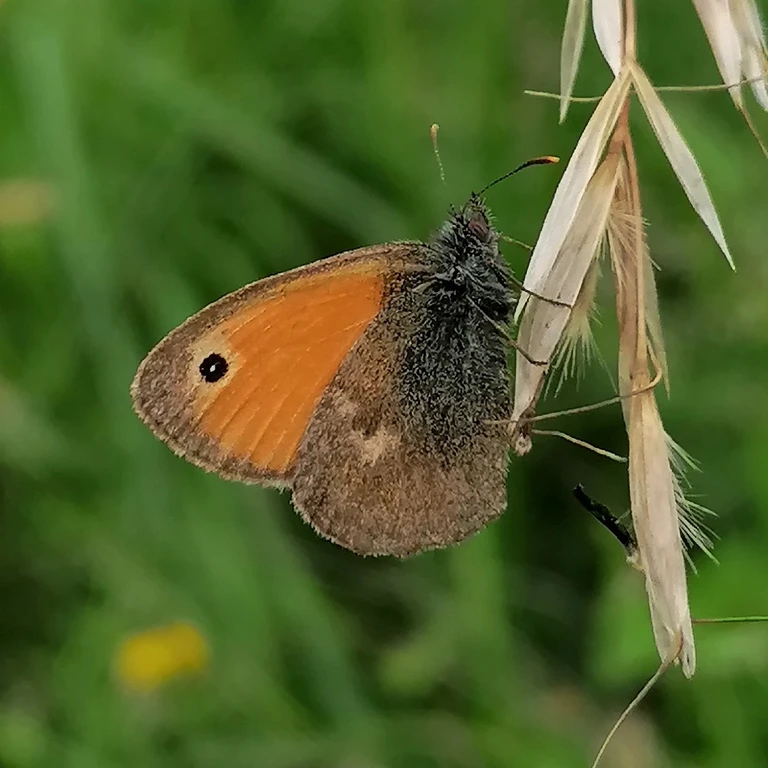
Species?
Coenonympha pamphilus
